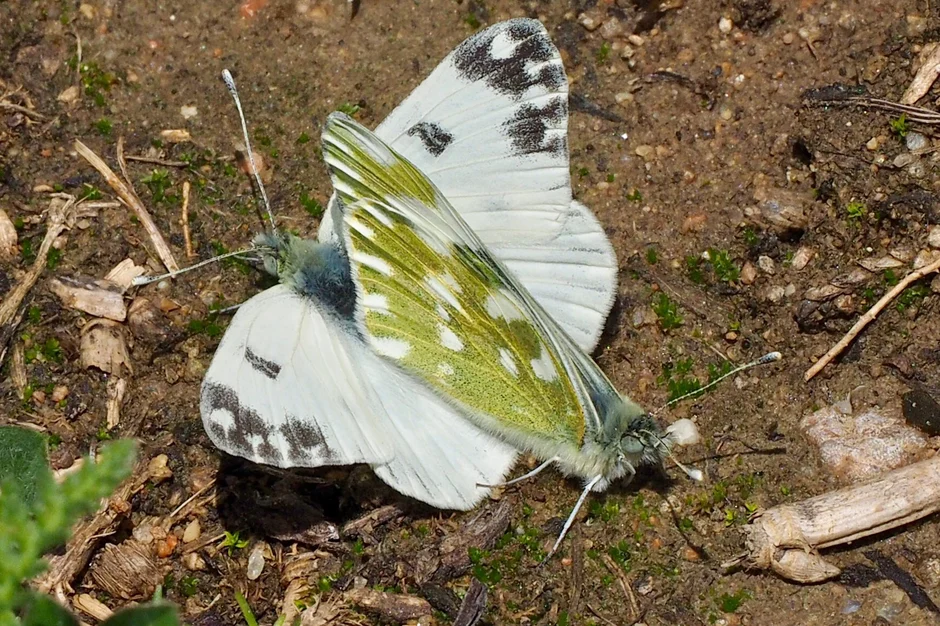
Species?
Pontia edusa
